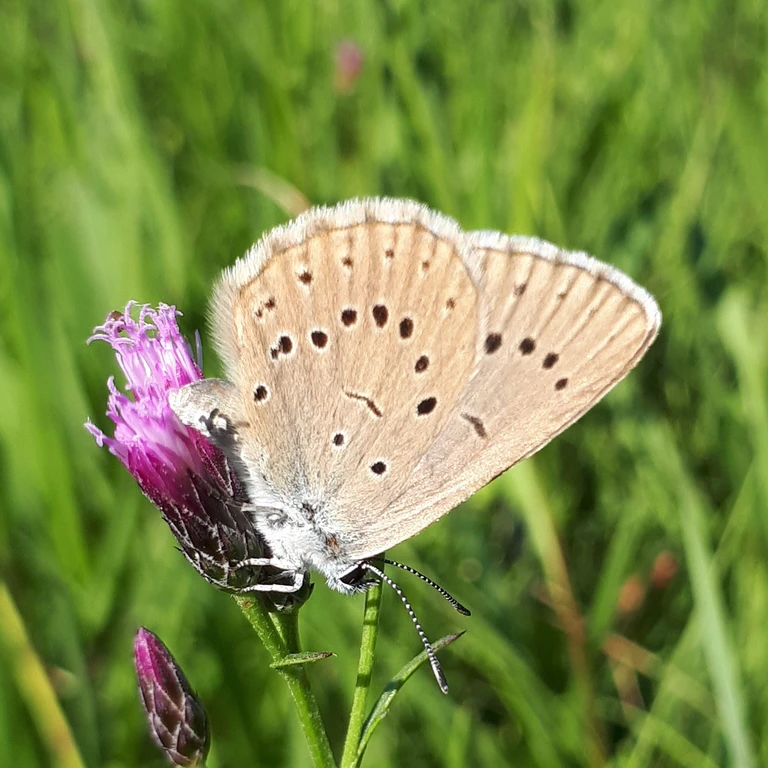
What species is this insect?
Phengaris teleius
